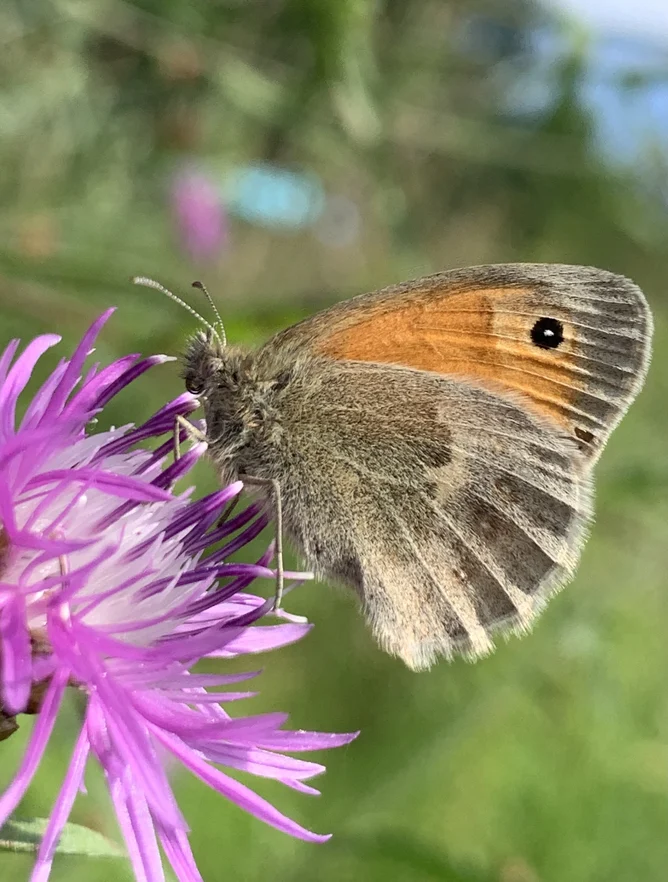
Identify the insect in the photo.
Coenonympha pamphilus
